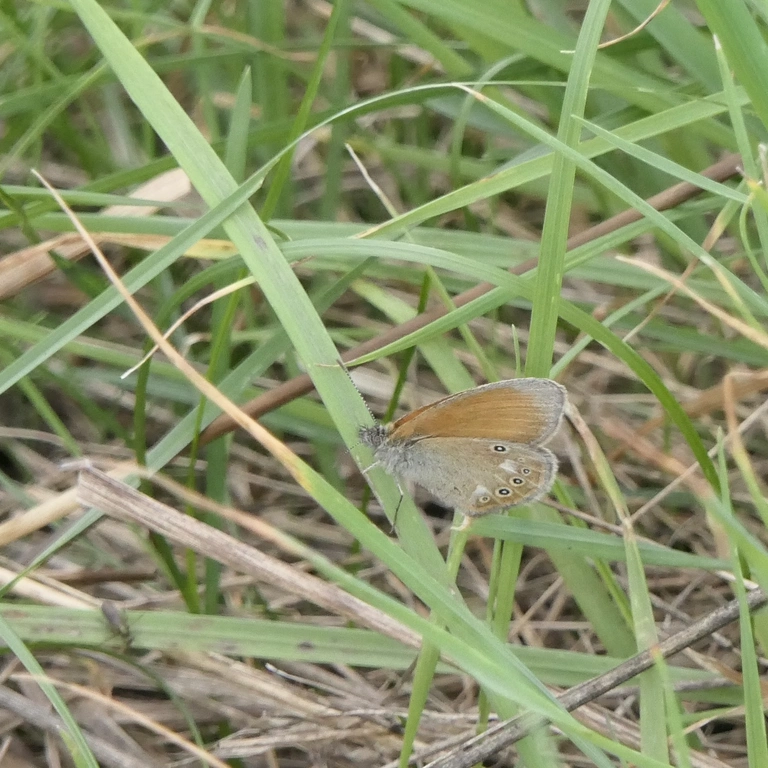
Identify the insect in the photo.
Coenonympha glycerion (also Coenonympha iphis)
